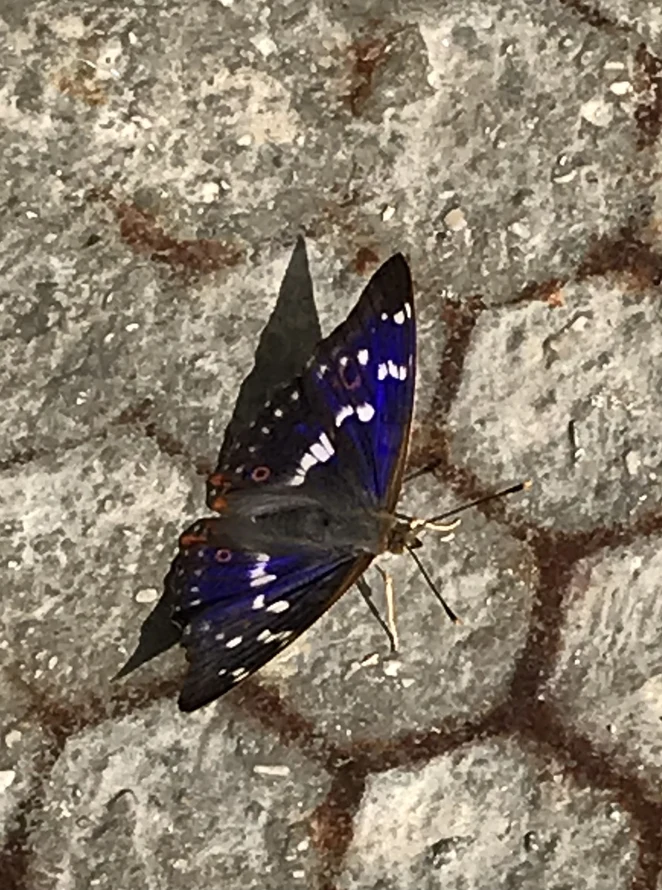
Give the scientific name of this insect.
Apatura ilia
